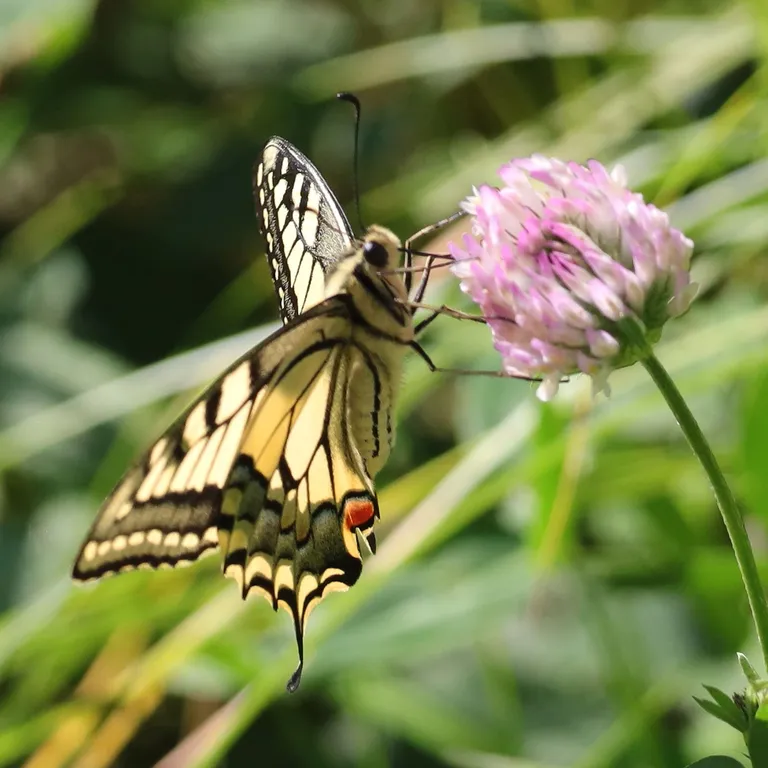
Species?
Papilio machaon
